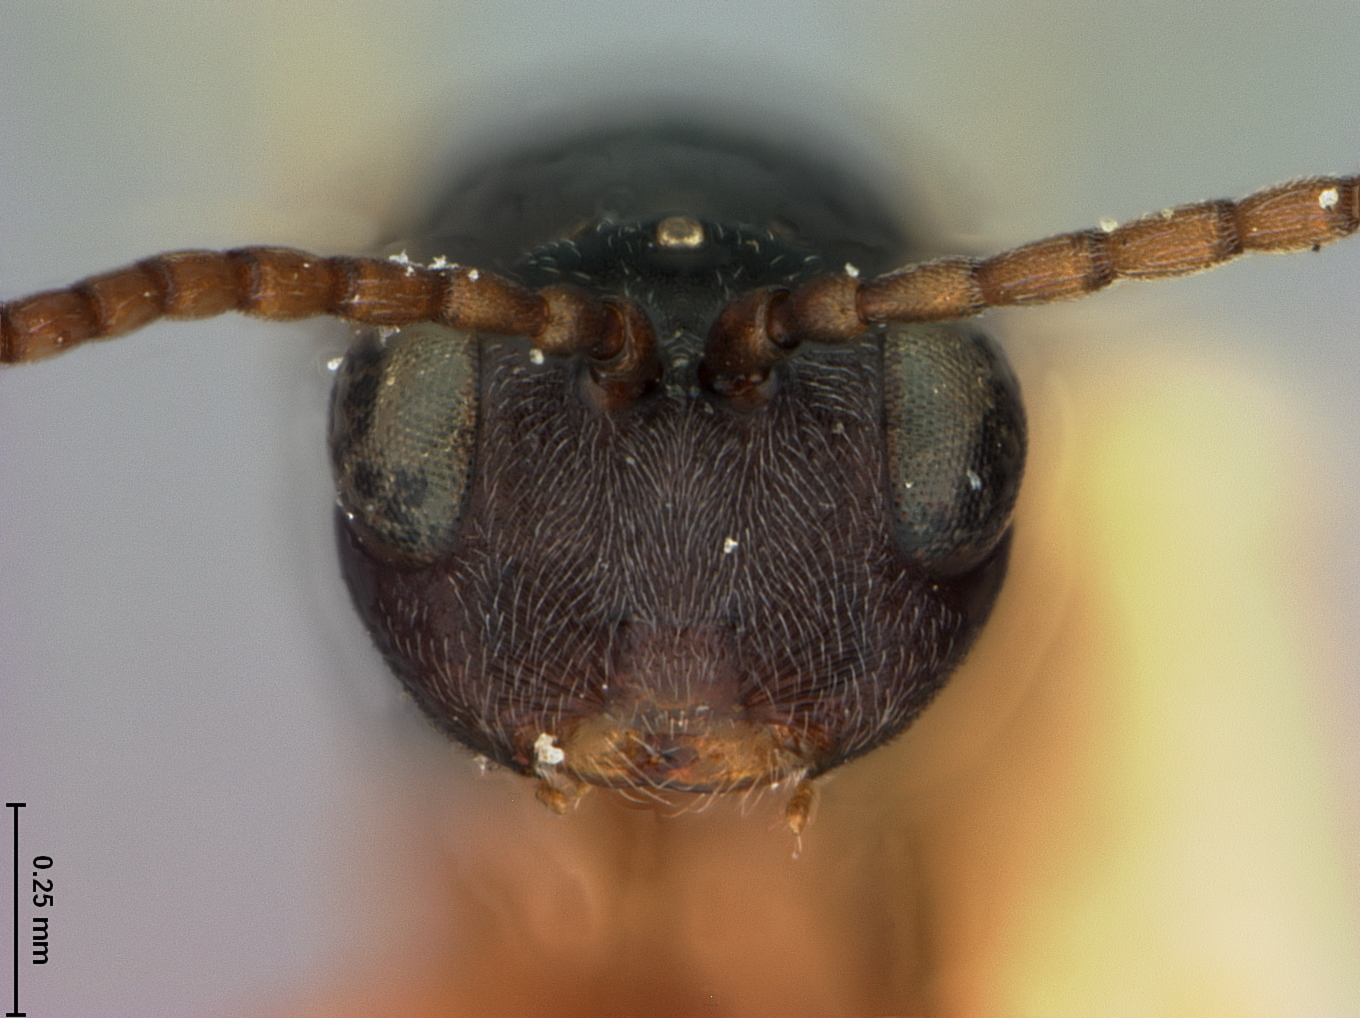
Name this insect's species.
Aulax nabali
